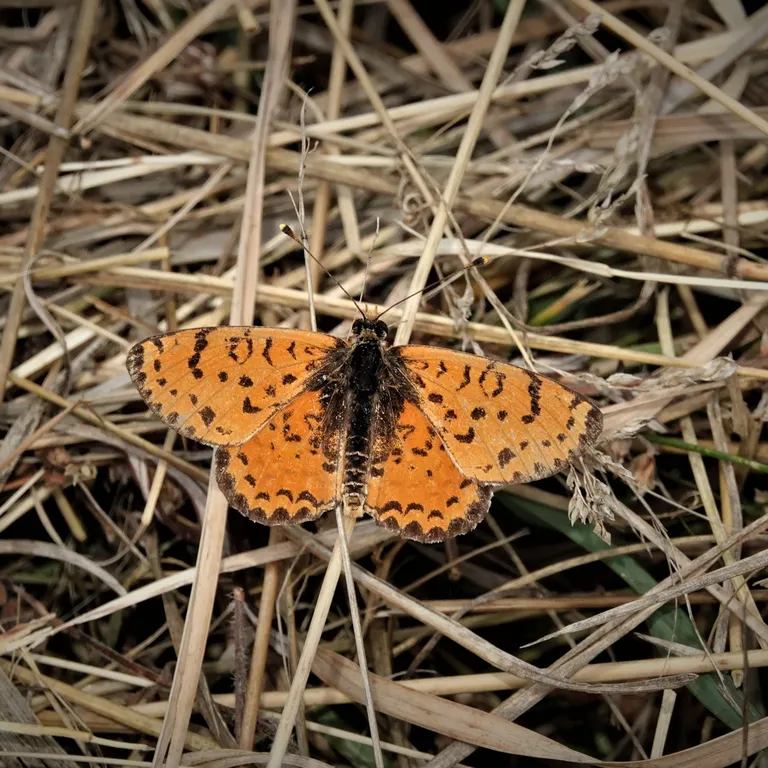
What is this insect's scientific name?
Melitaea didyma
